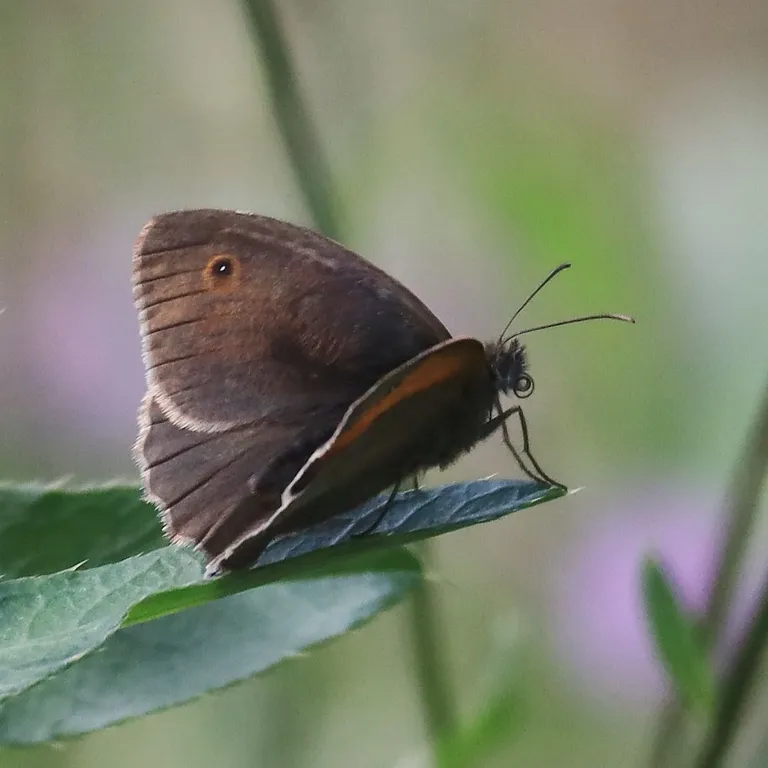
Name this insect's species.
Maniola jurtina
